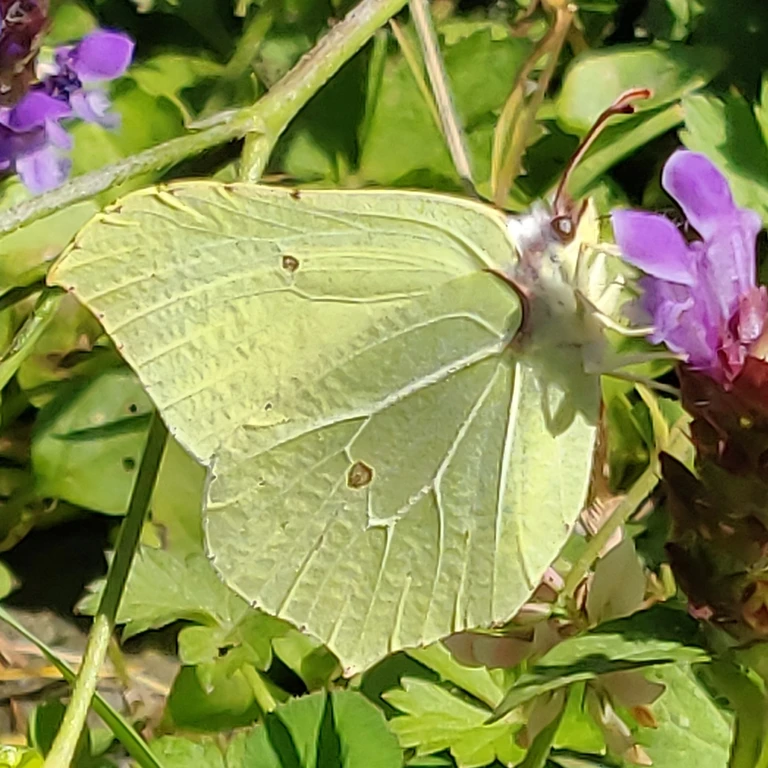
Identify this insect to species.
Gonepteryx rhamni
